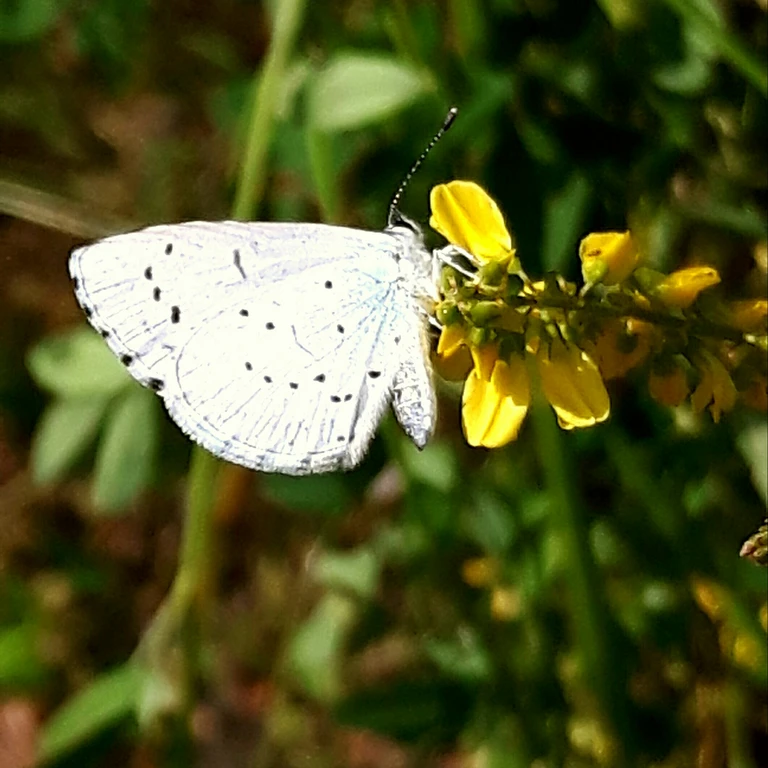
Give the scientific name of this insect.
Celastrina argiolus
